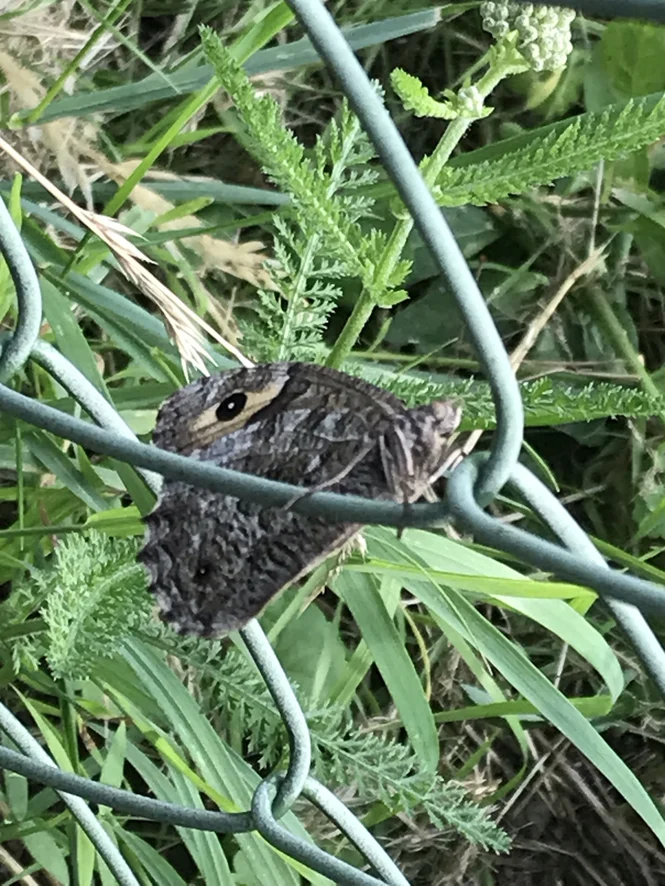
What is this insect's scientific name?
Hipparchia semele
